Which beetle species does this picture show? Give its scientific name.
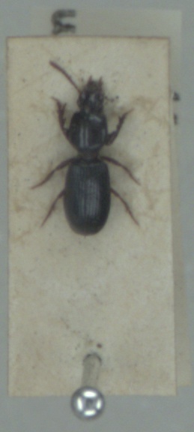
Clivina fossor
